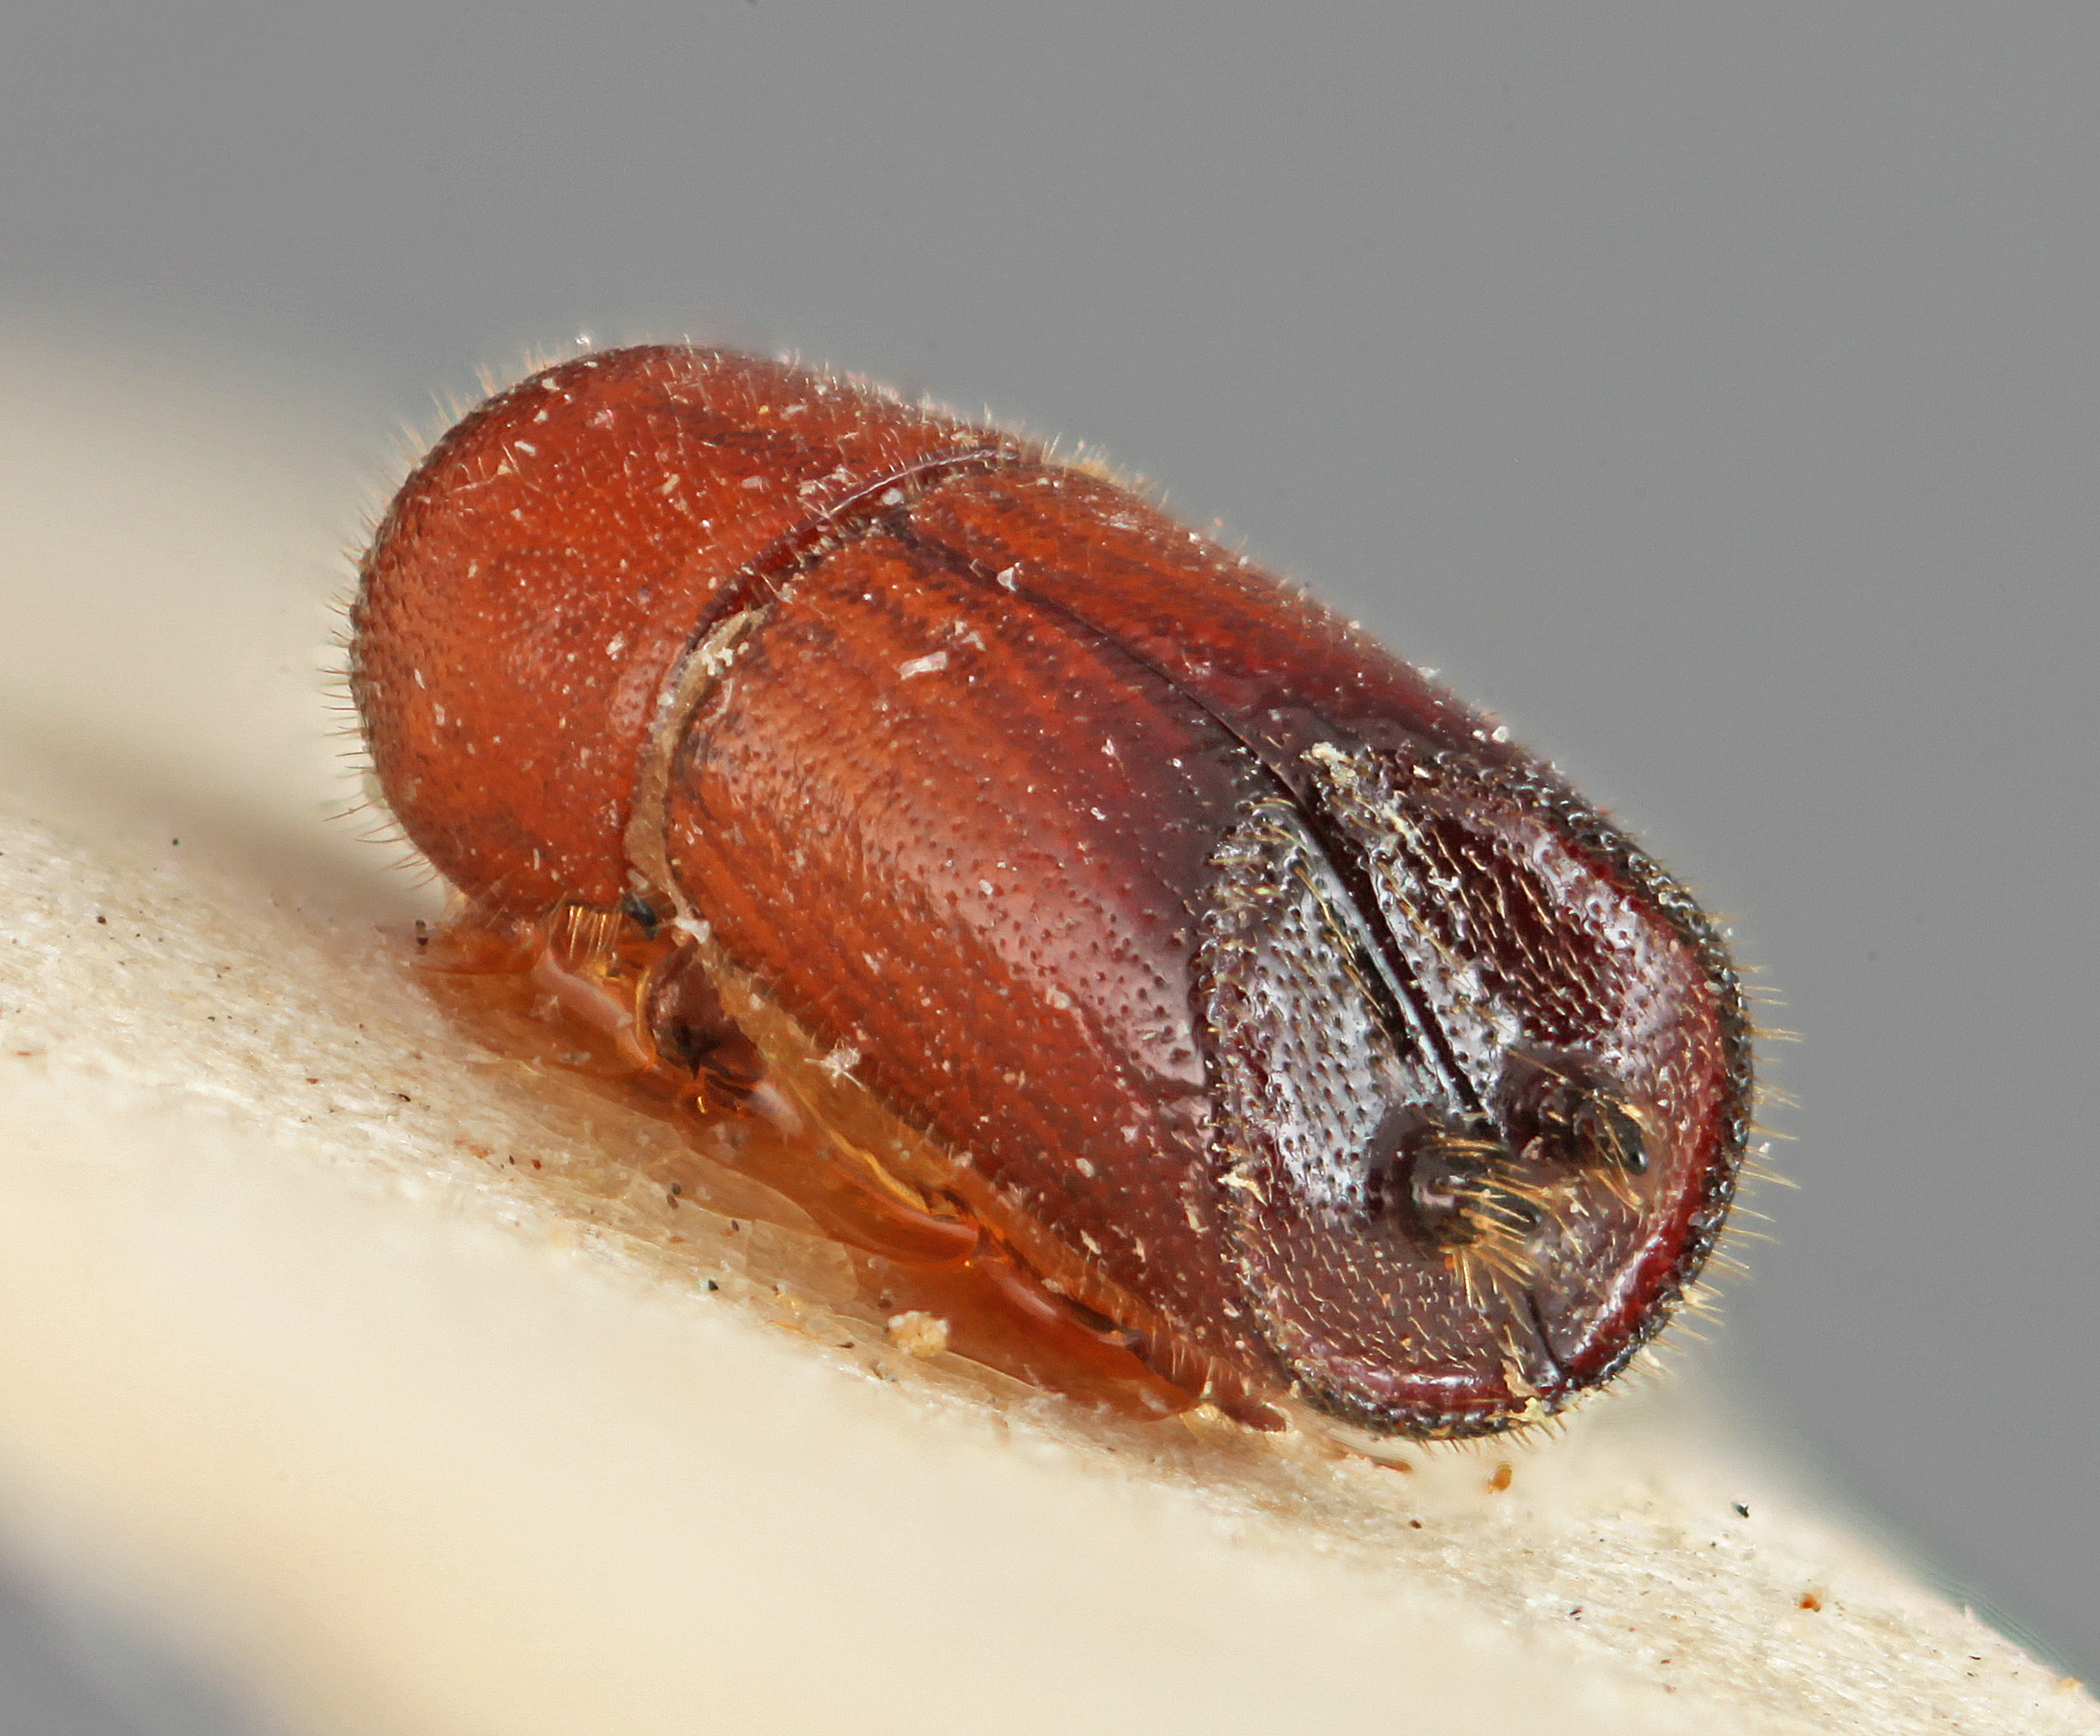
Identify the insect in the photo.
Premnobius spinifer
